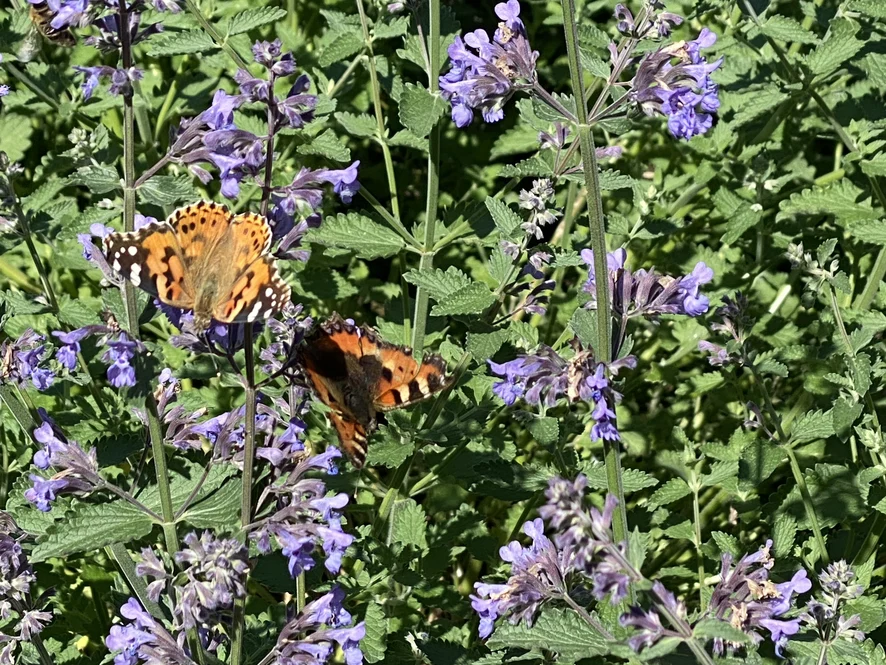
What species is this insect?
Aglais urticae
